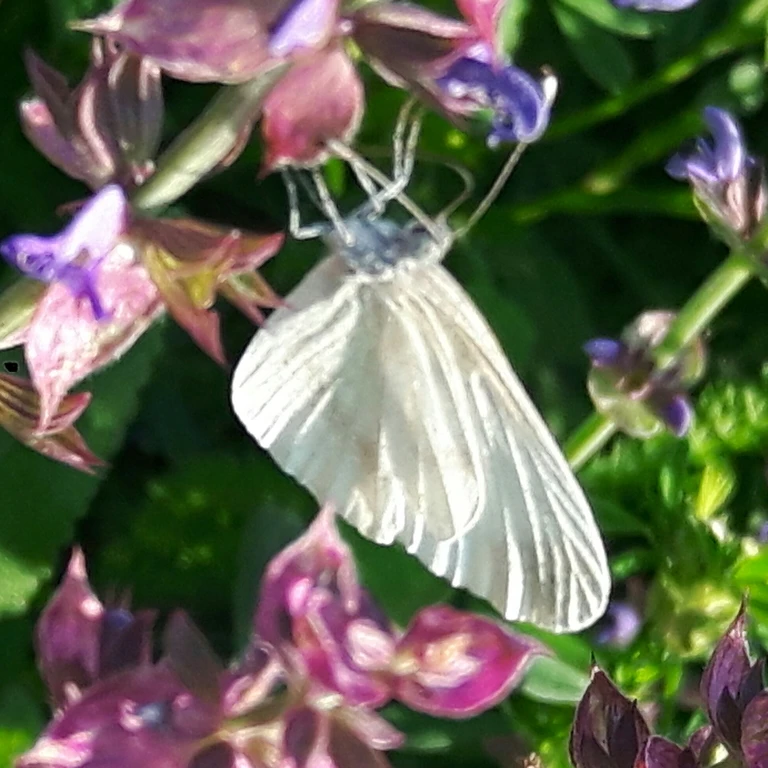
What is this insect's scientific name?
Leptidea sinapis/juvernica
